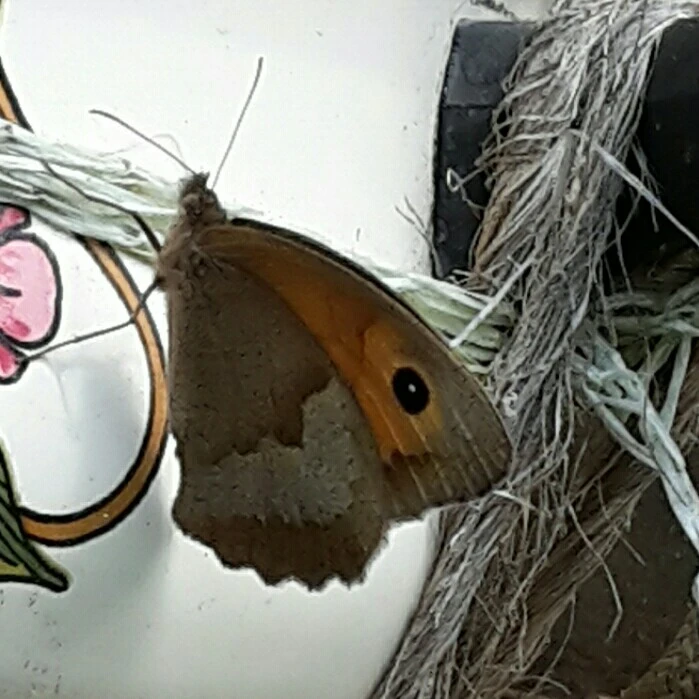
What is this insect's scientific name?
Maniola jurtina
